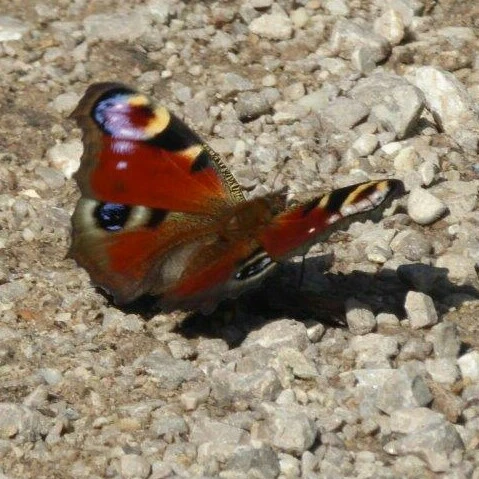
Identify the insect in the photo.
Aglais io
